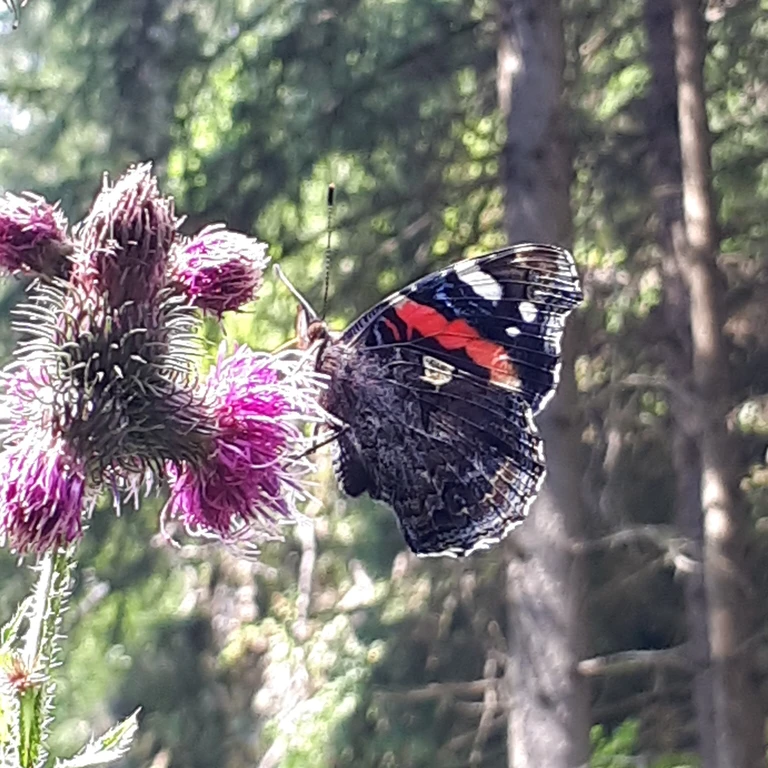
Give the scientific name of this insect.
Vanessa atalanta
